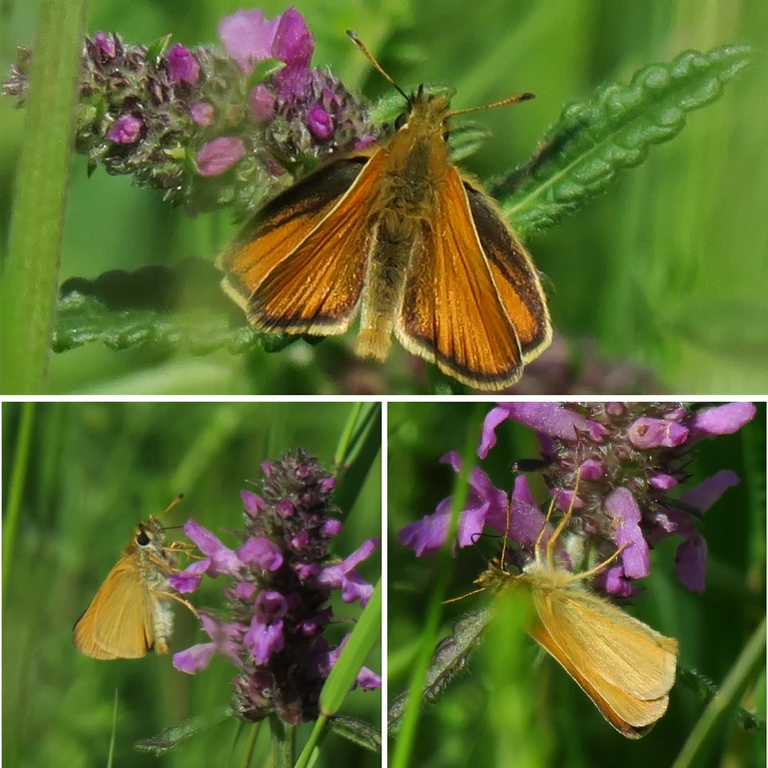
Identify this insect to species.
Thymelicus lineola
